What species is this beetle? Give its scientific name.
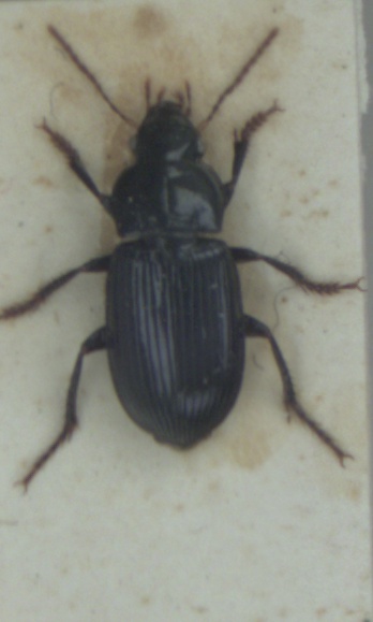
Harpalus rufipalpis
